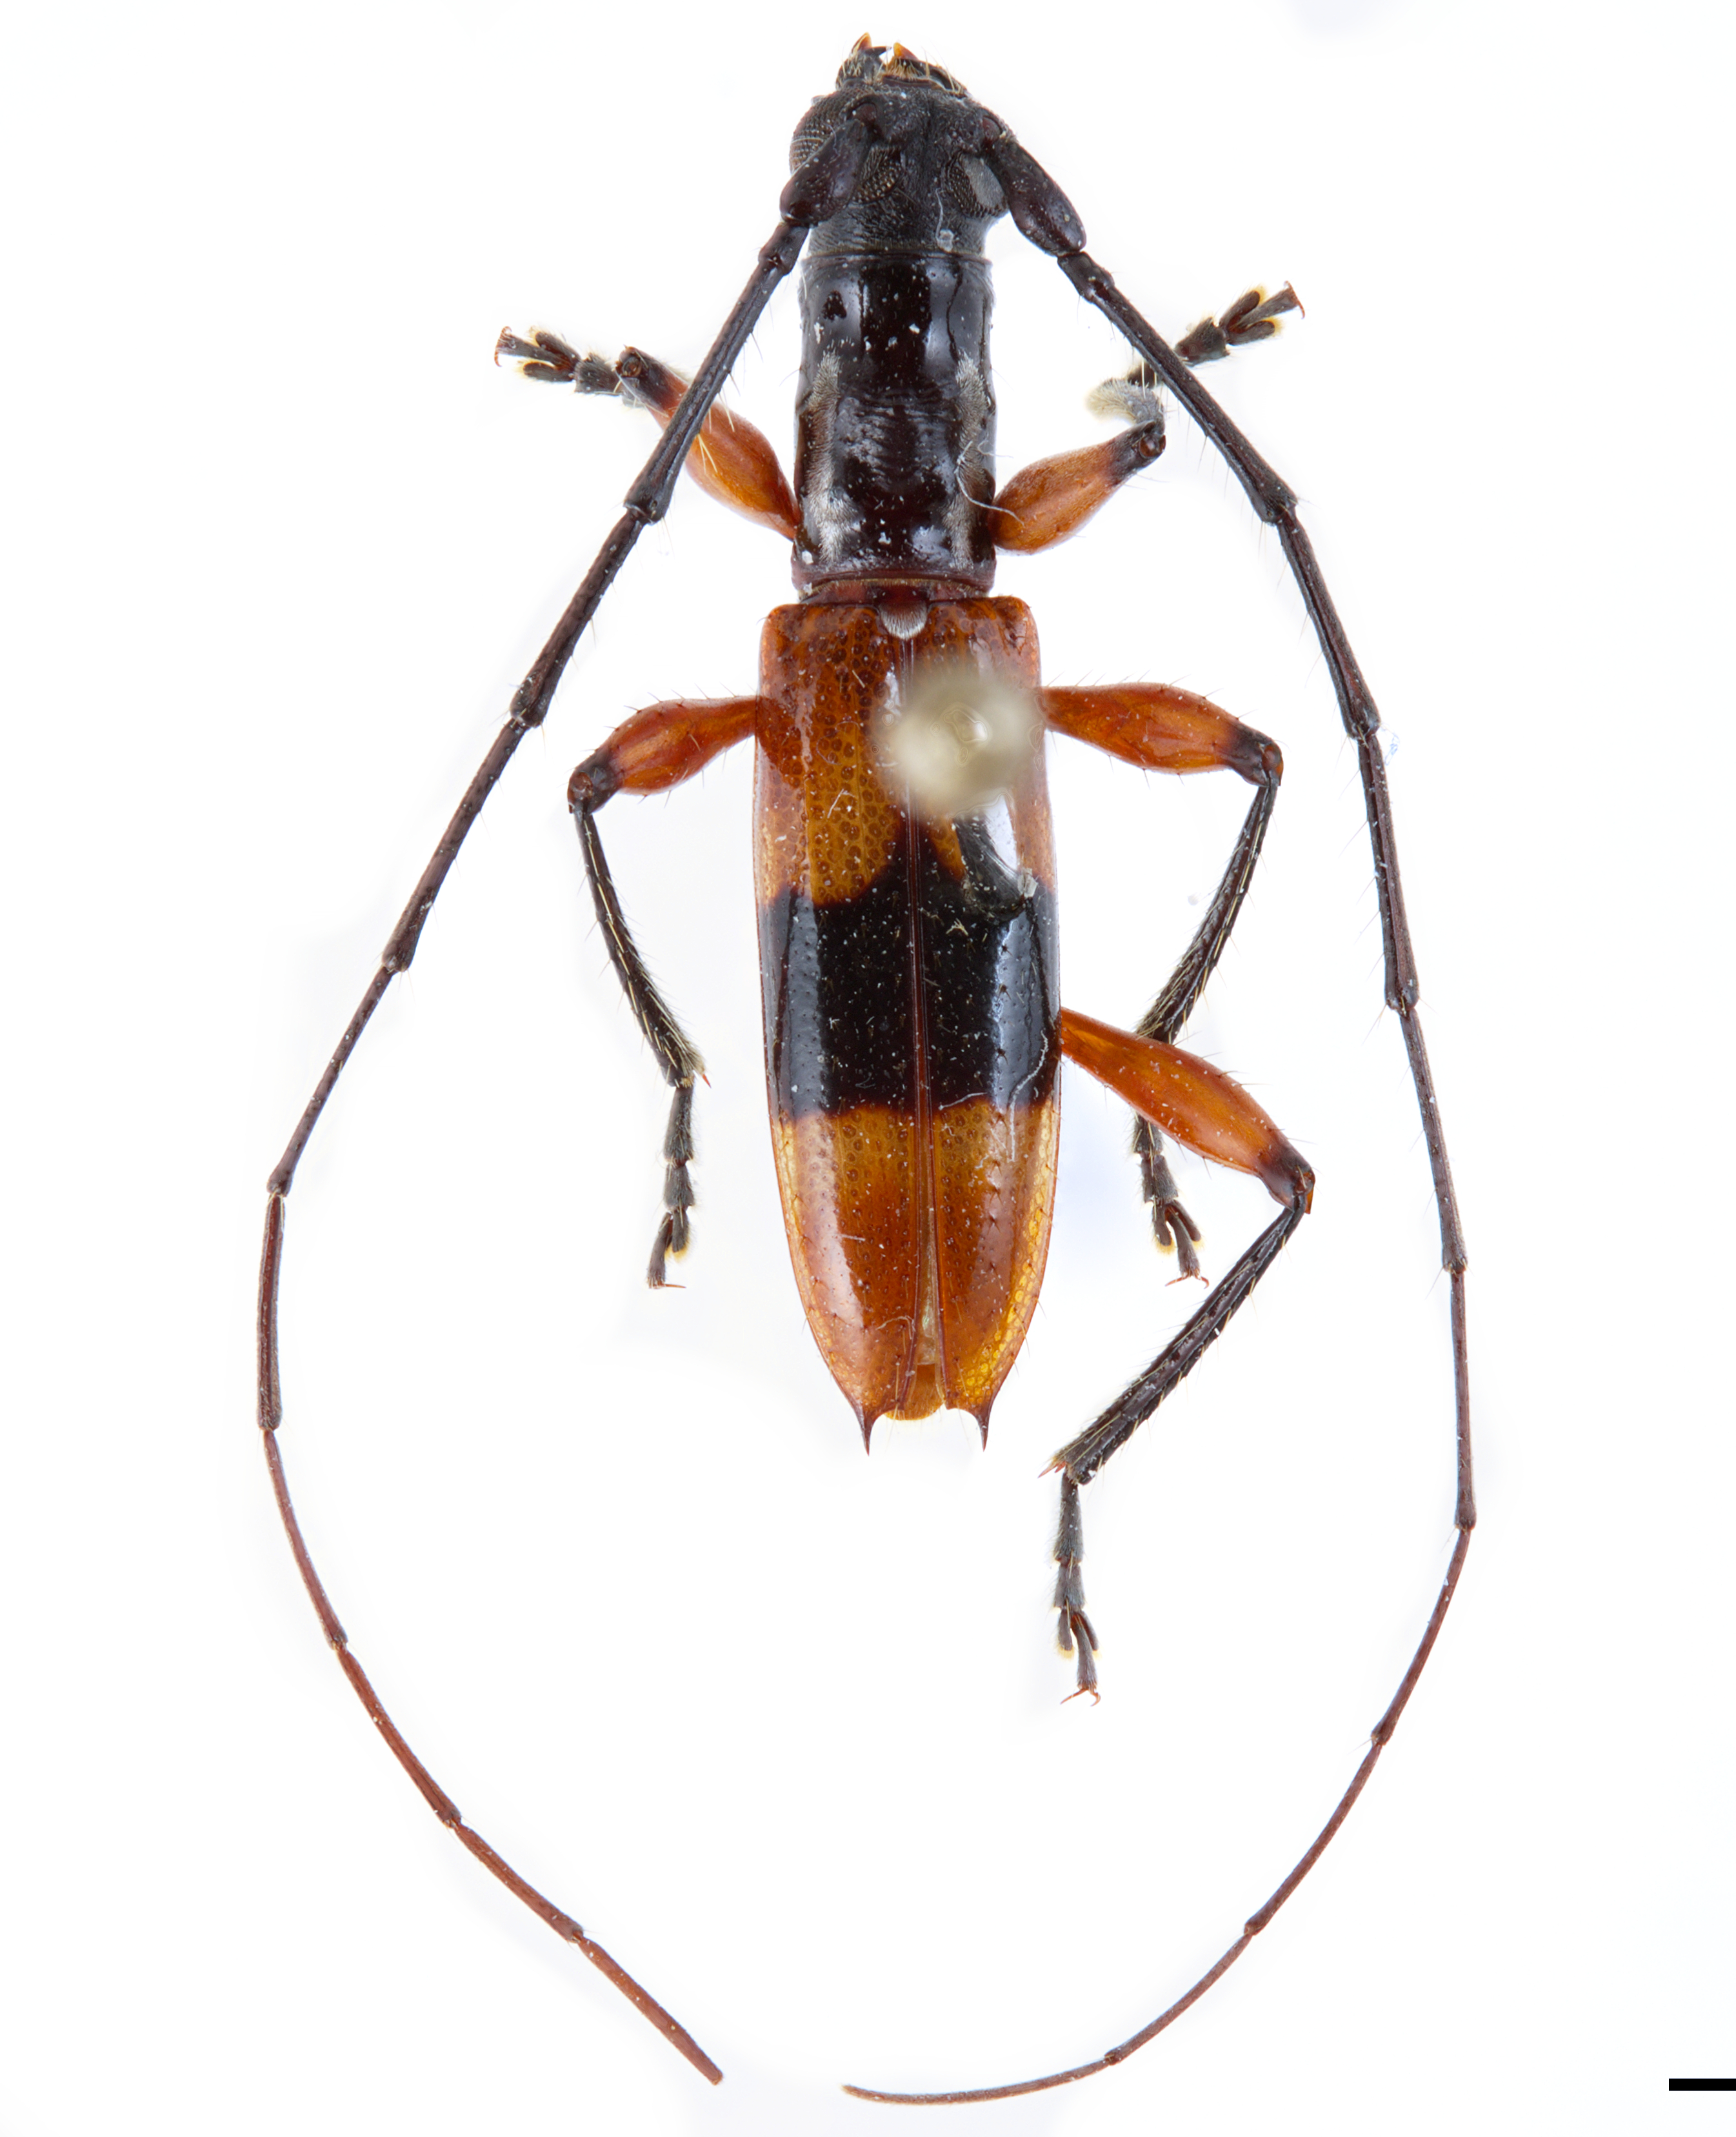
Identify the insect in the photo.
Thoracibidion fasciiferum
